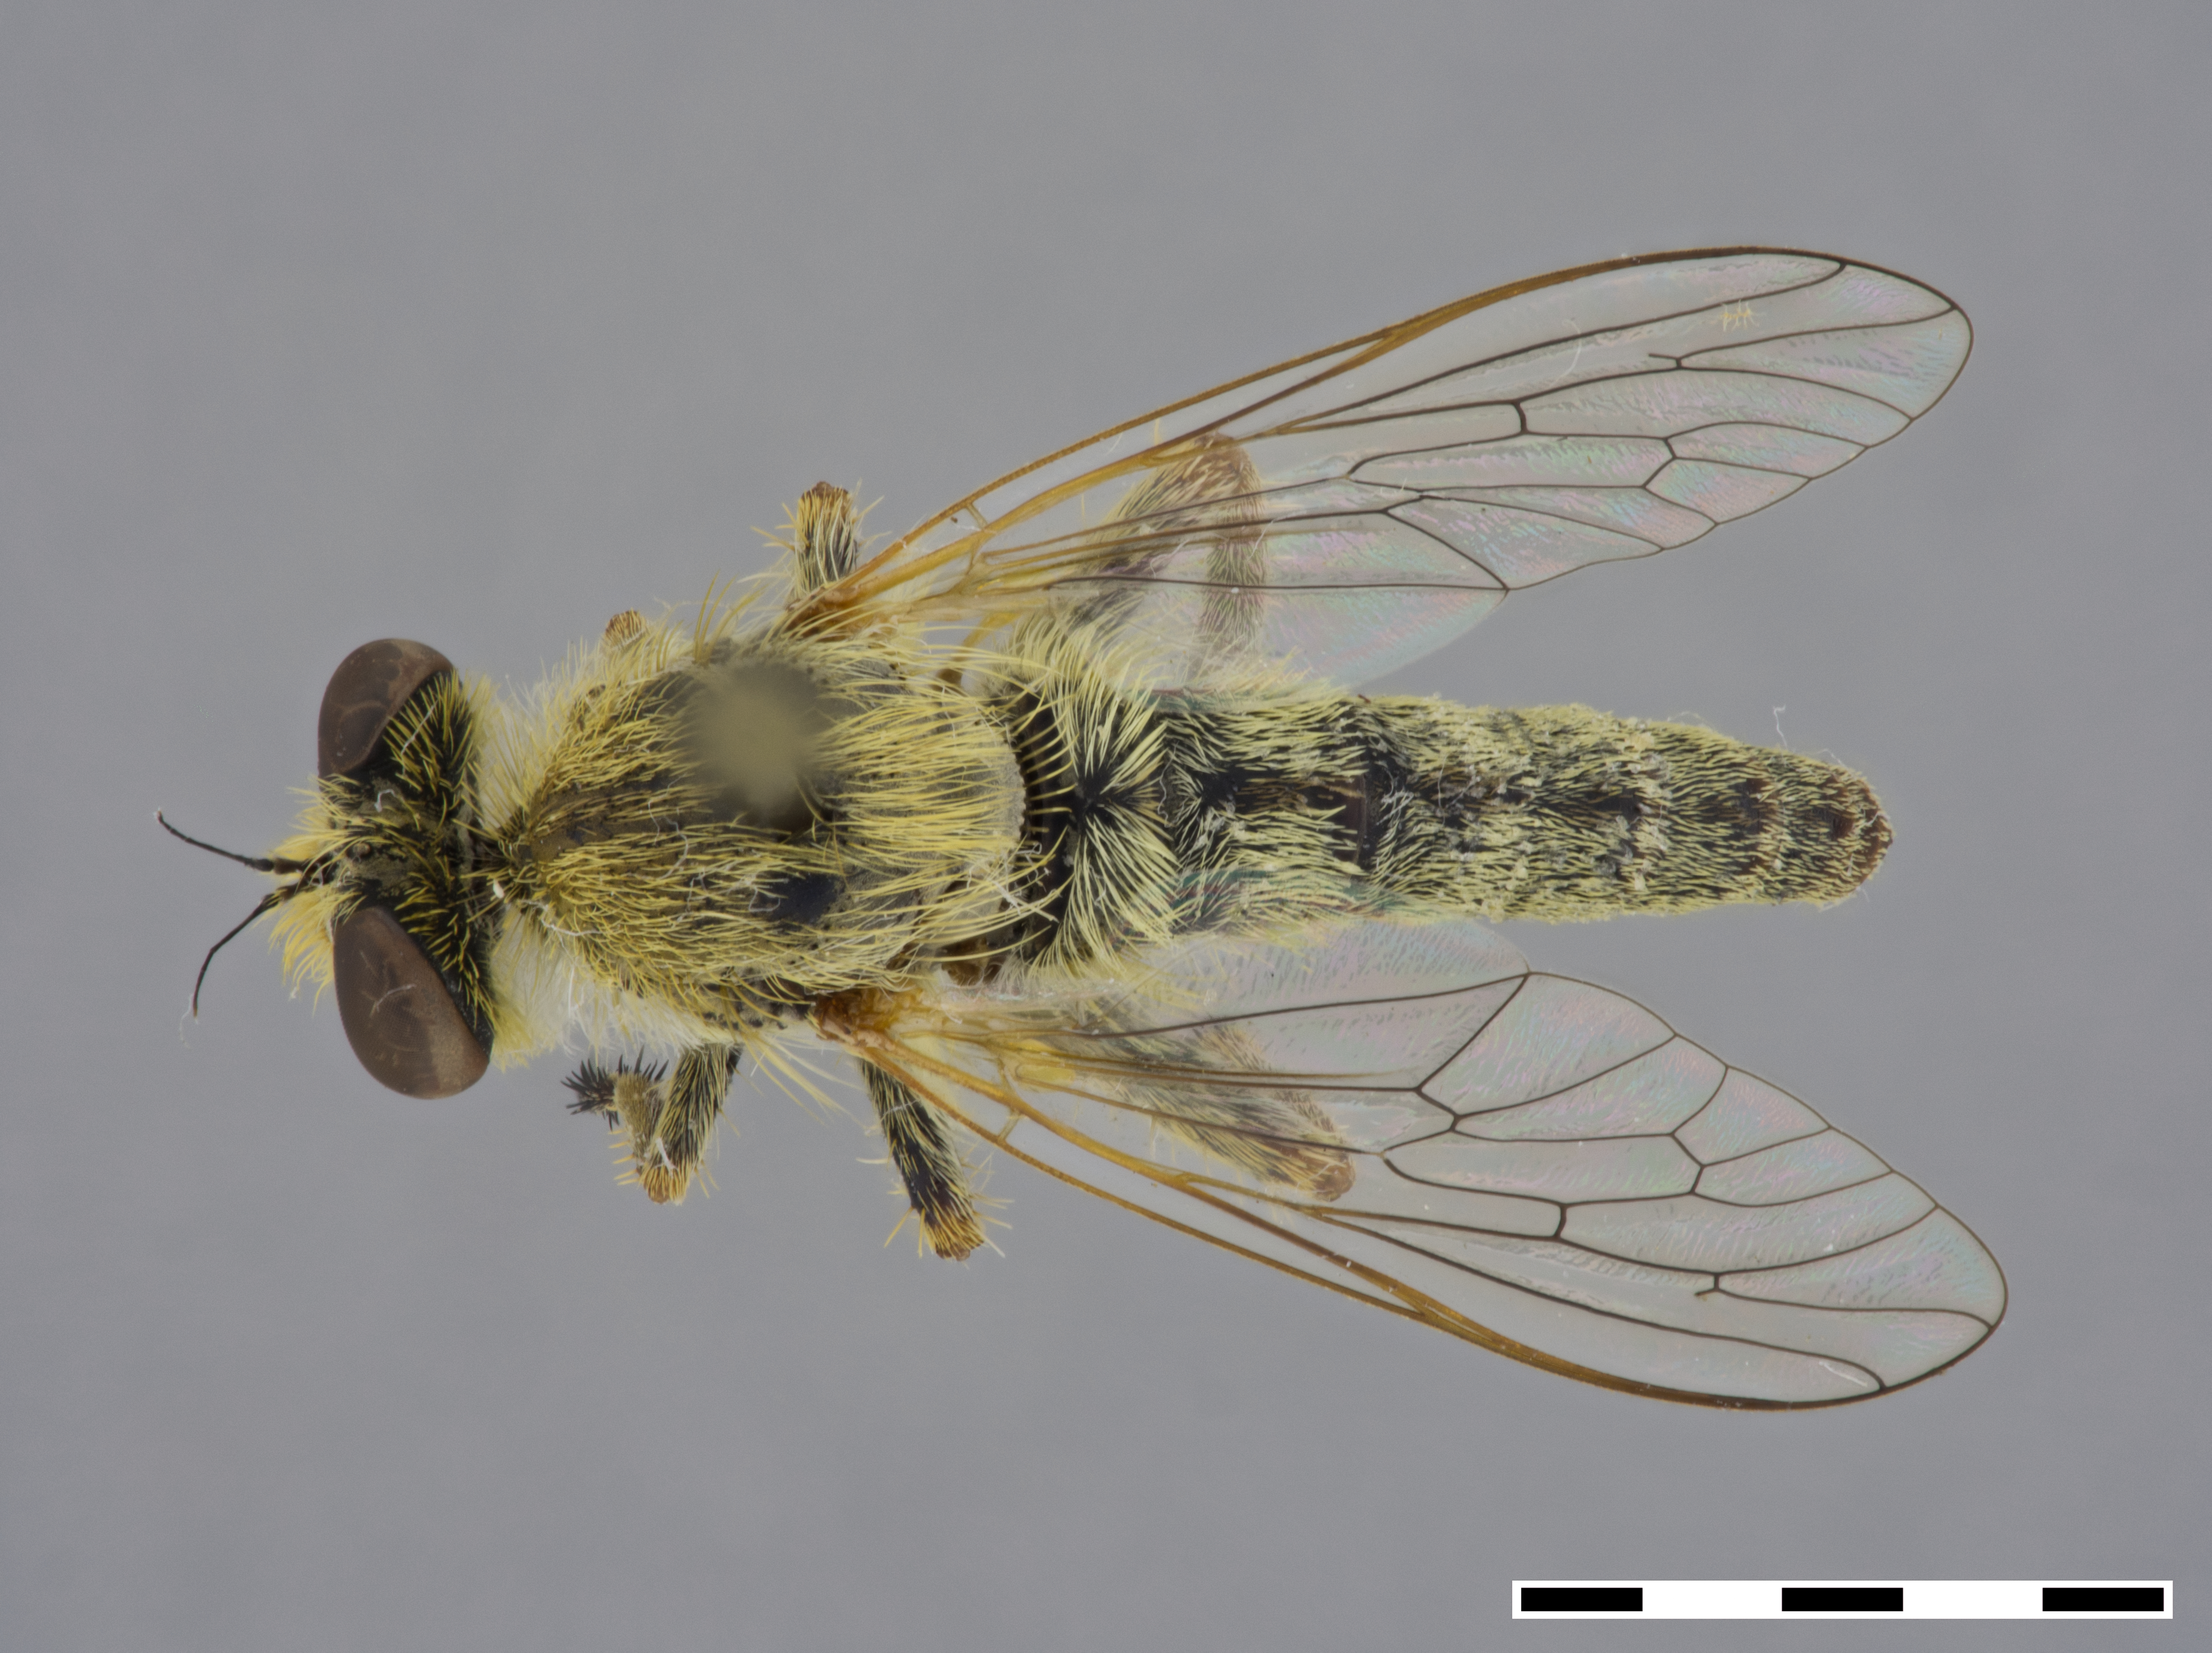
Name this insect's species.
Sporadothrix gracilis
